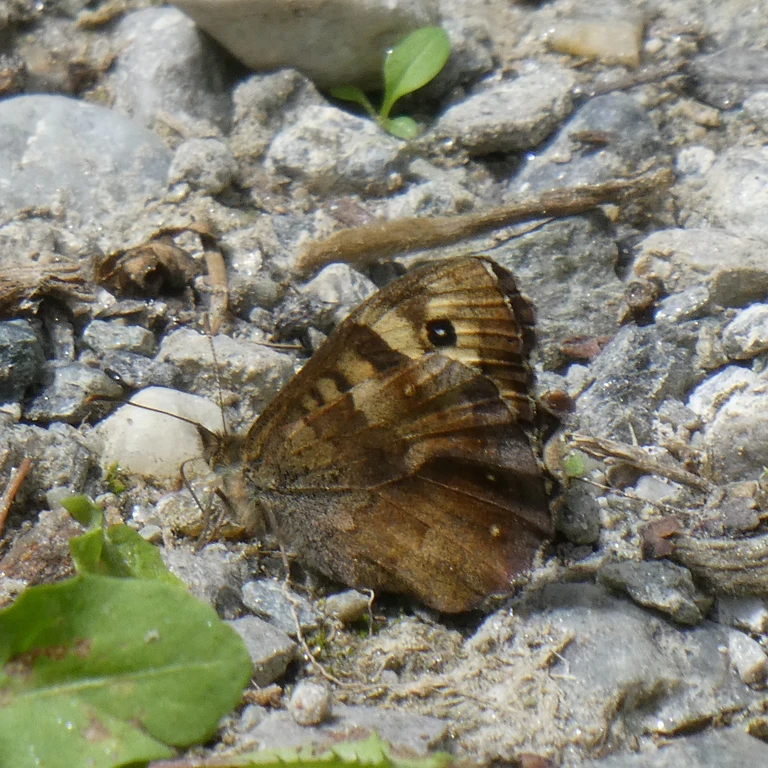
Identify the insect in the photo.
Pararge aegeria
